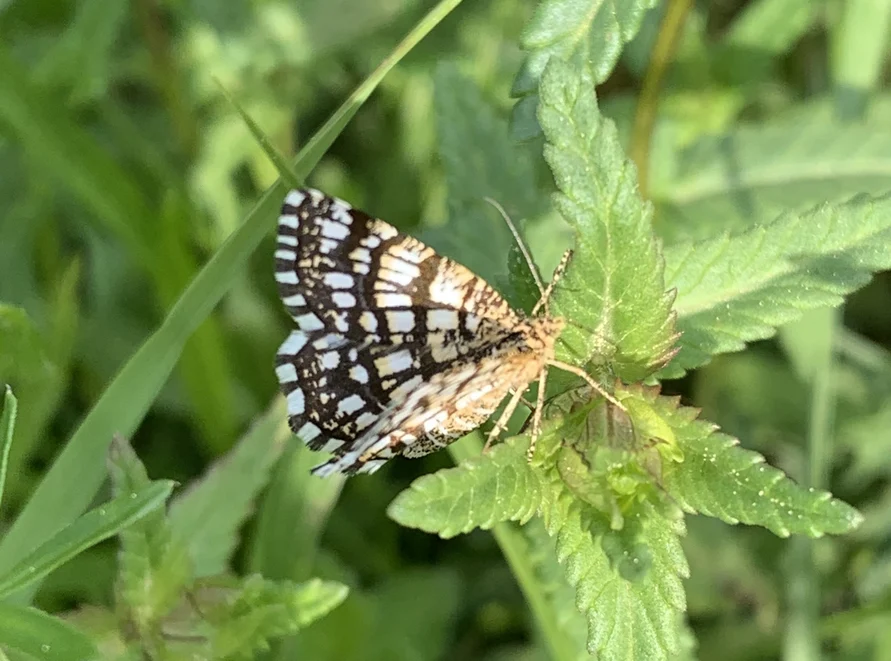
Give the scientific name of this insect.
Chiasmia clathrata
